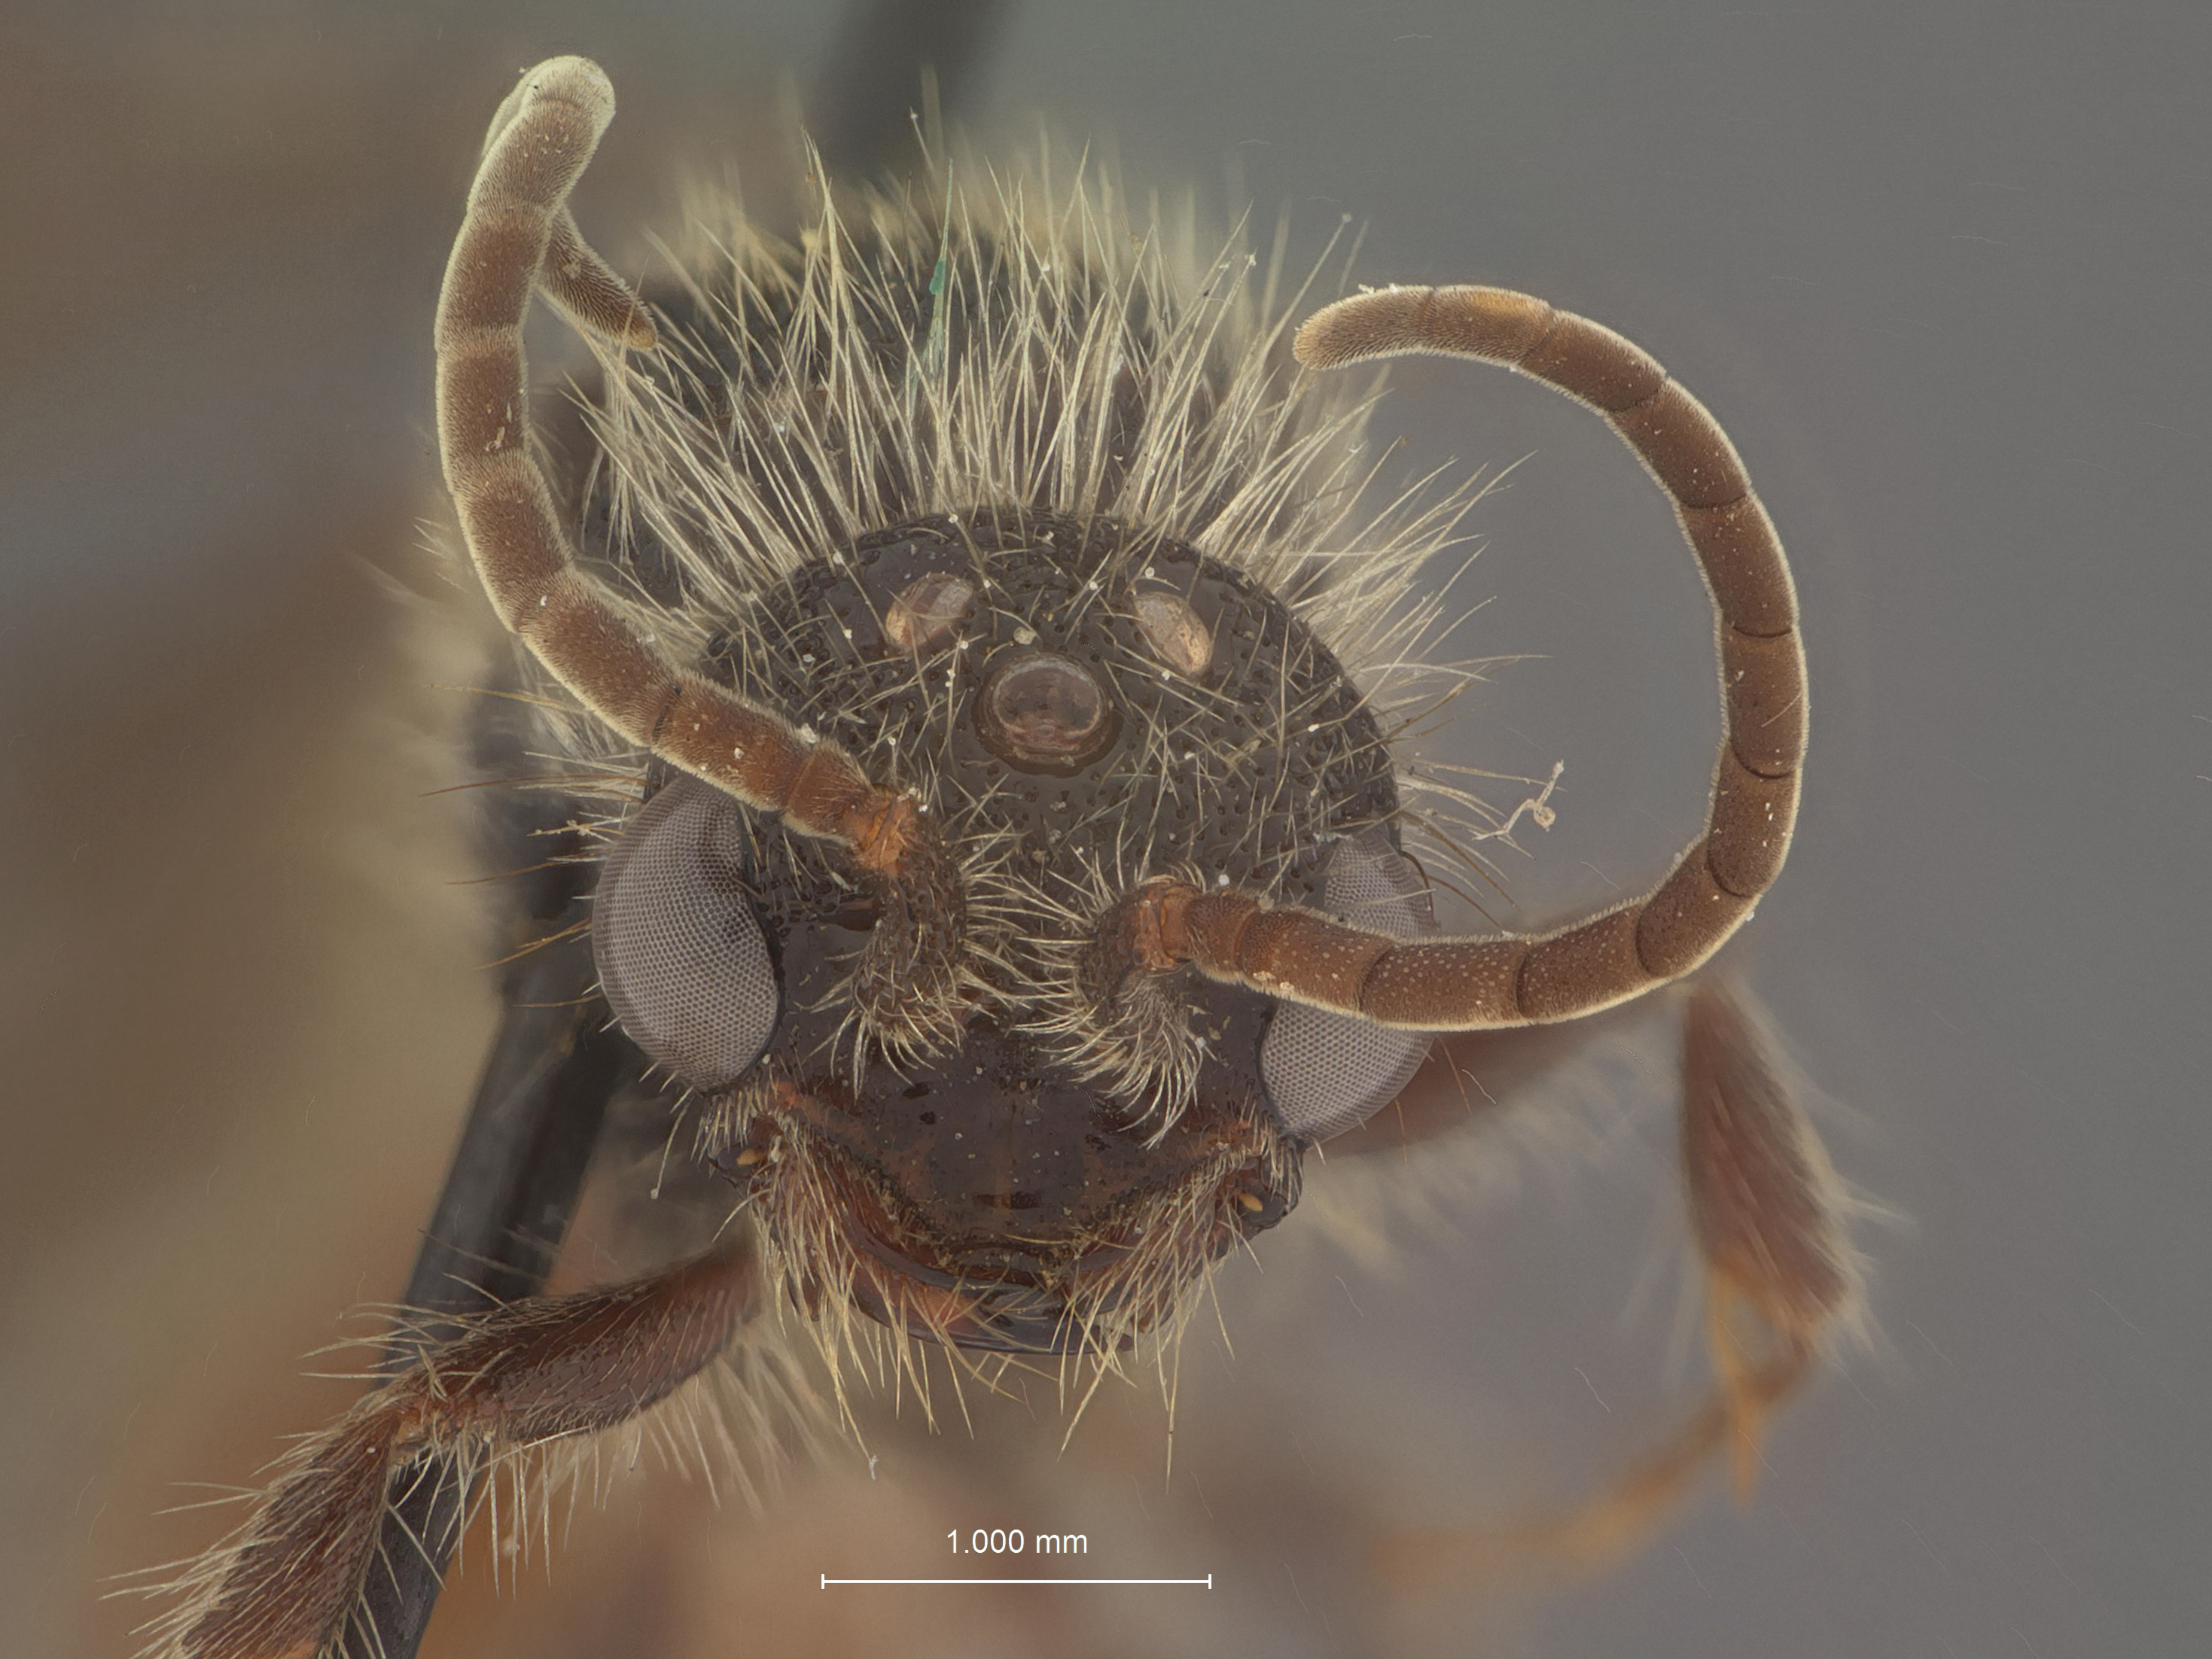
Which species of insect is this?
Photomorphus imperialoides
